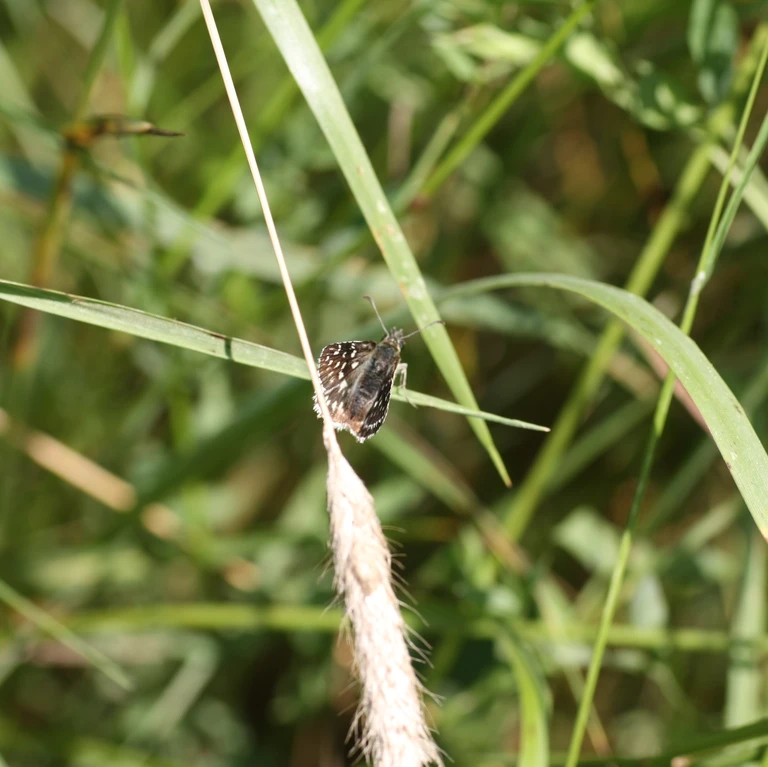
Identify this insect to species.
Pyrgus malvae
